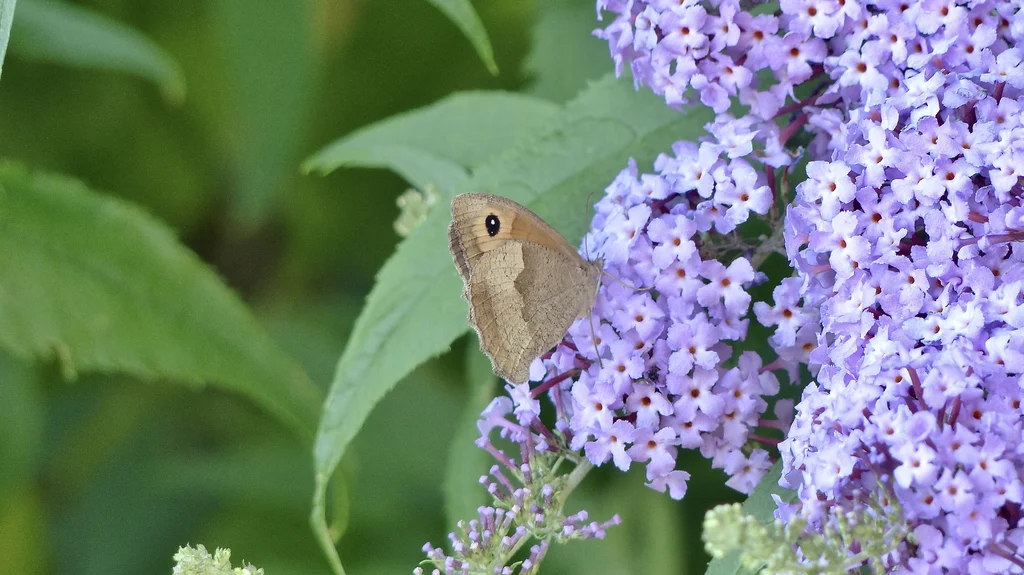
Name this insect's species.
Maniola jurtina
